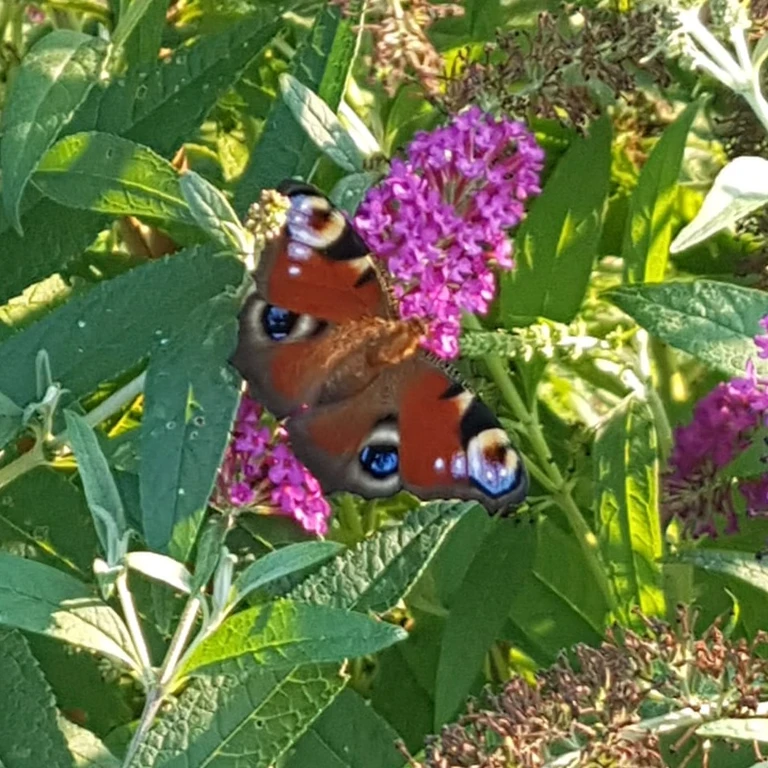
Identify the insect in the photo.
Aglais io
